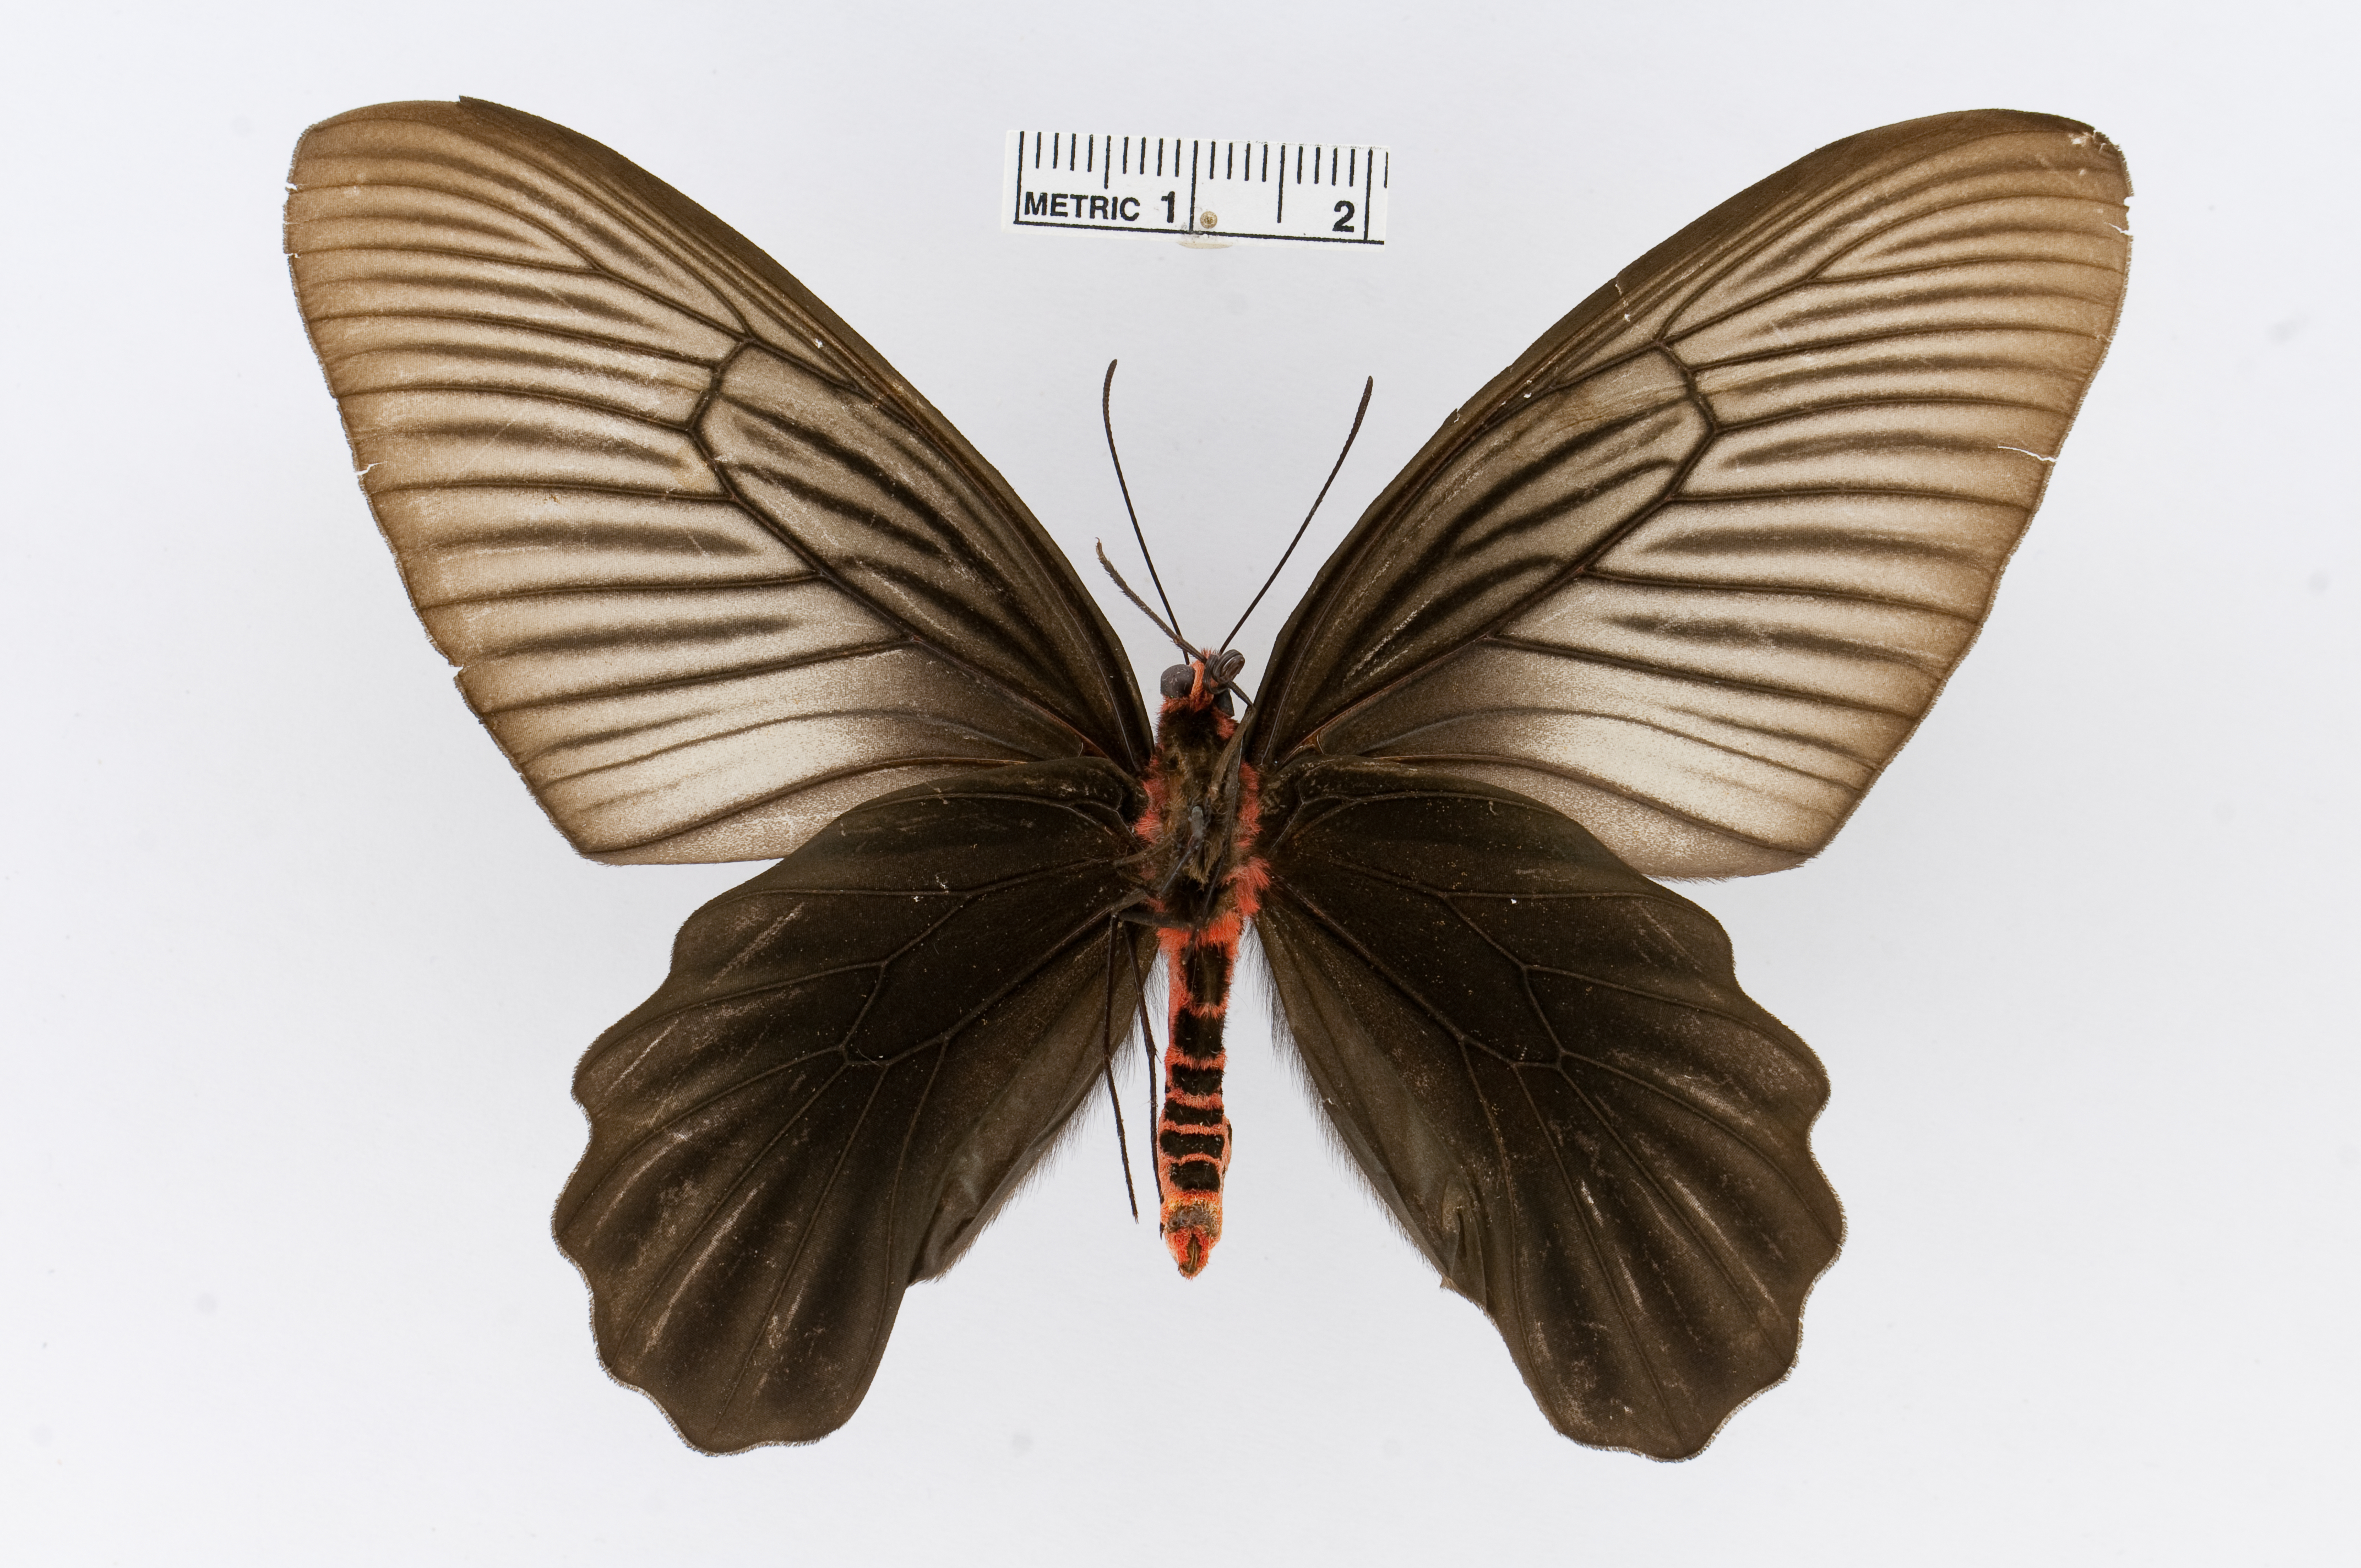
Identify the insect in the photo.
Atrophaneura varuna
